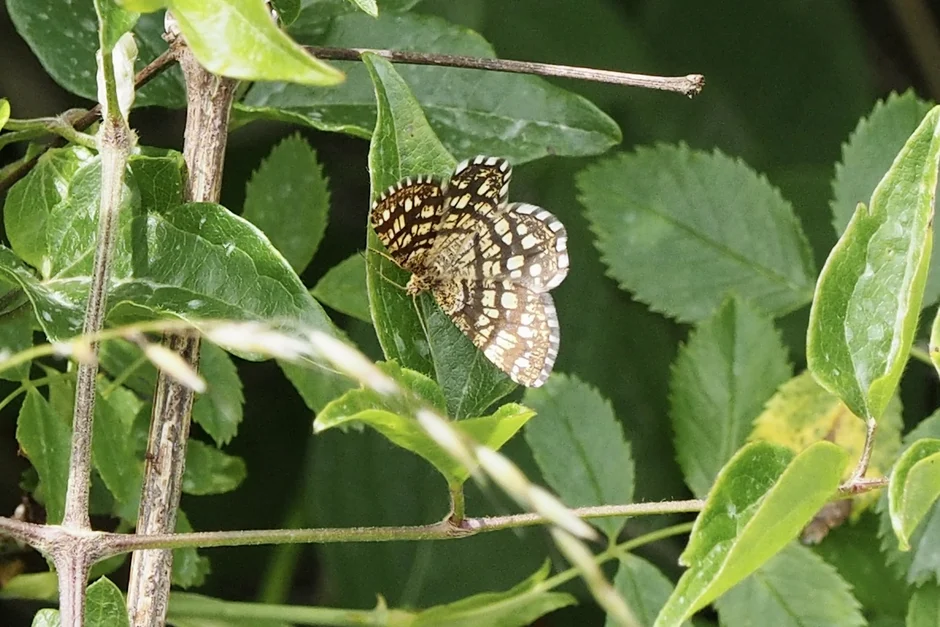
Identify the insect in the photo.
Chiasmia clathrata
